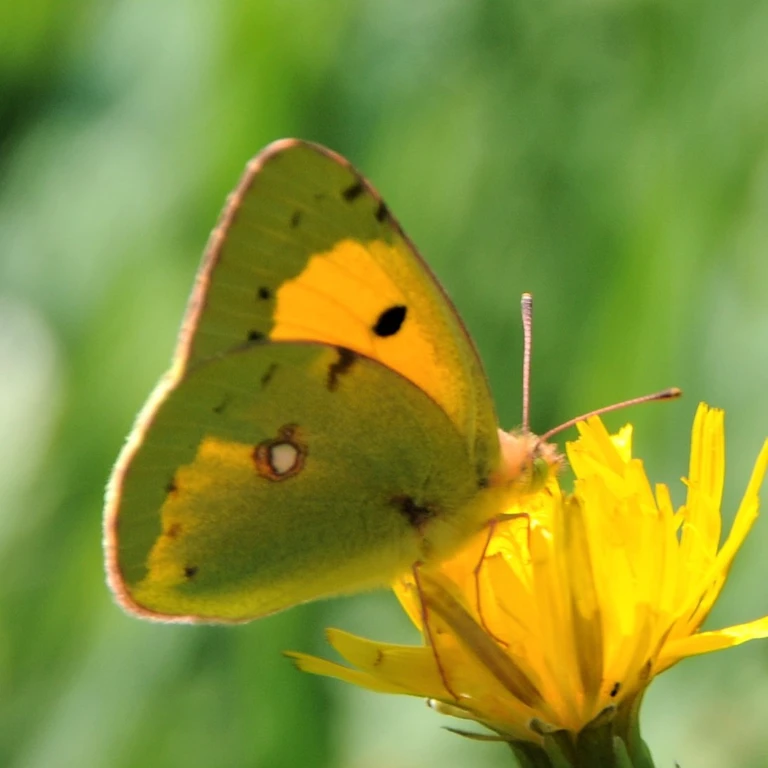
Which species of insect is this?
Colias croceus
